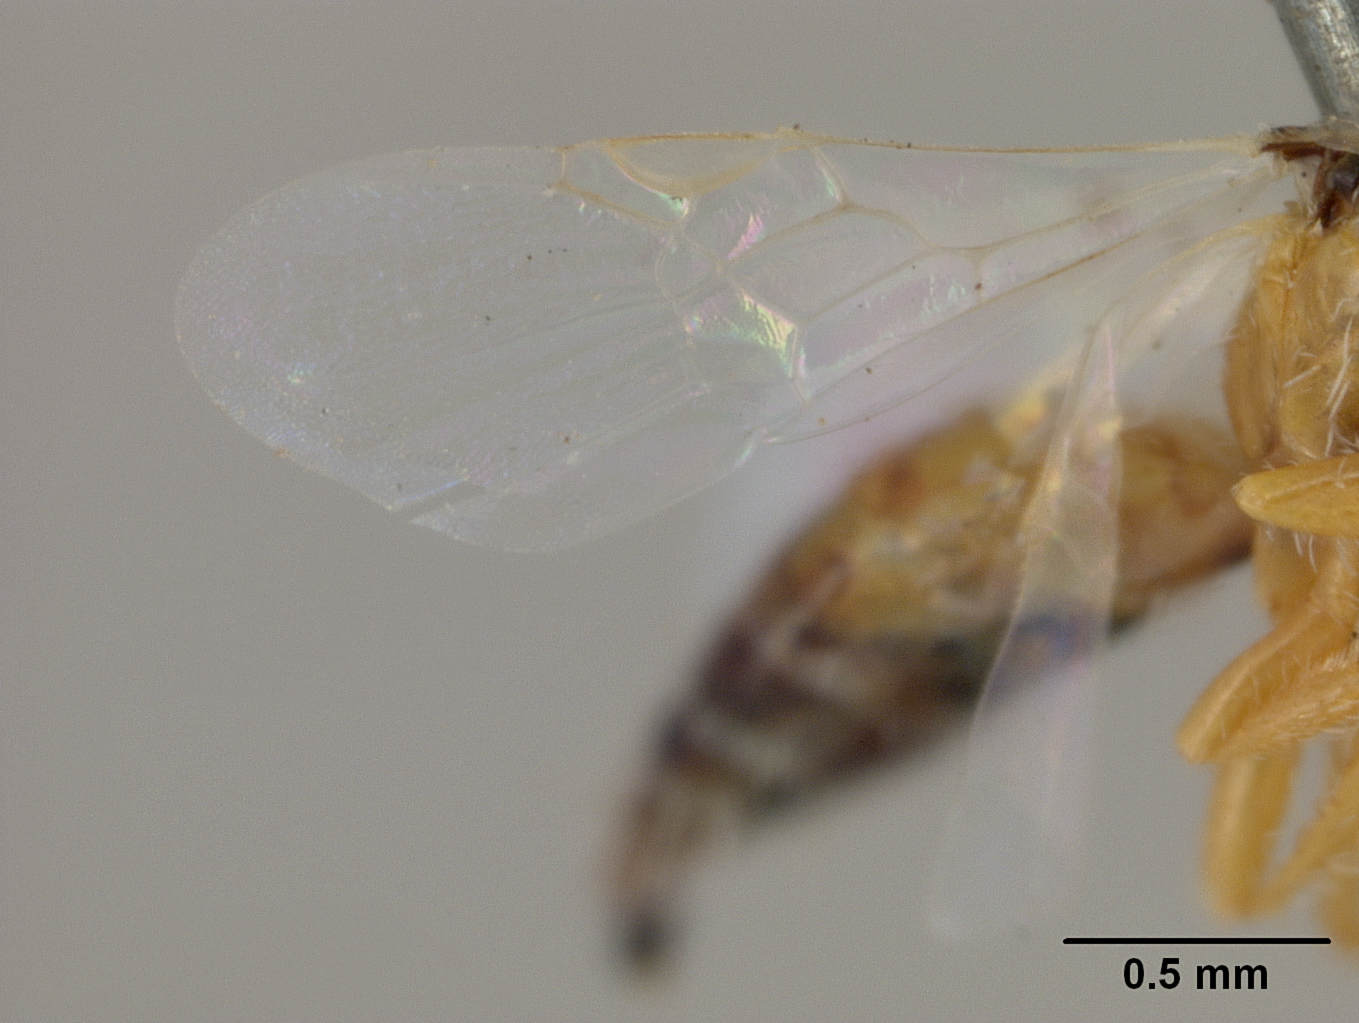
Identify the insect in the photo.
Perdita larreae
